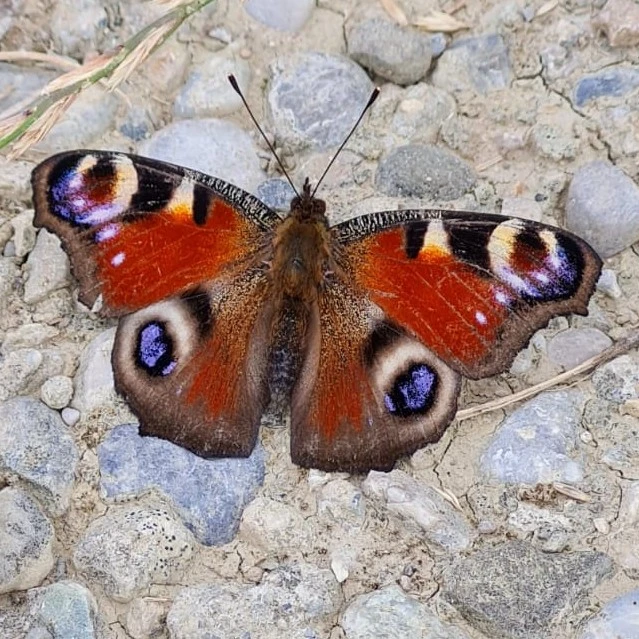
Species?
Aglais io
